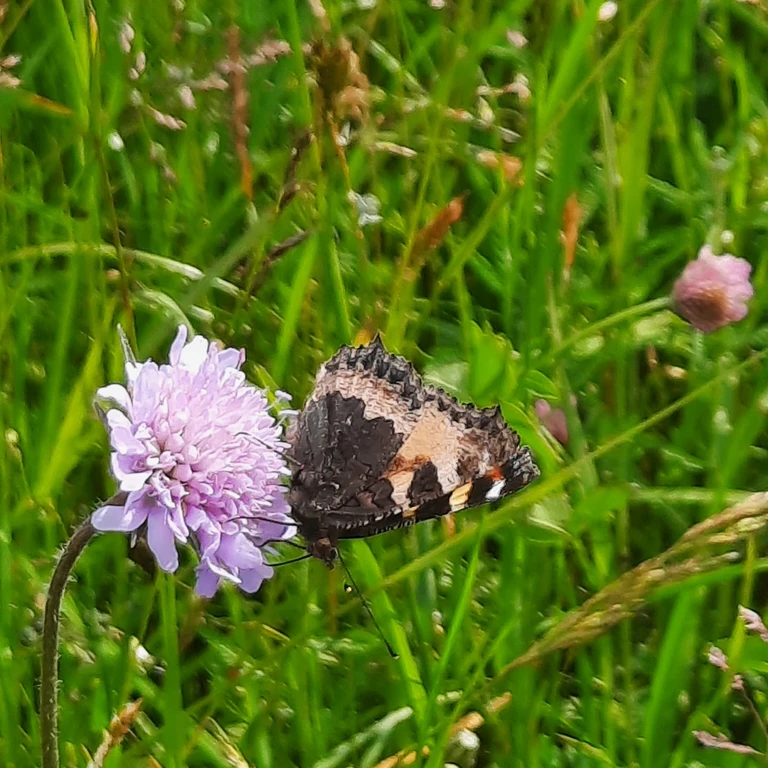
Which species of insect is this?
Aglais urticae
